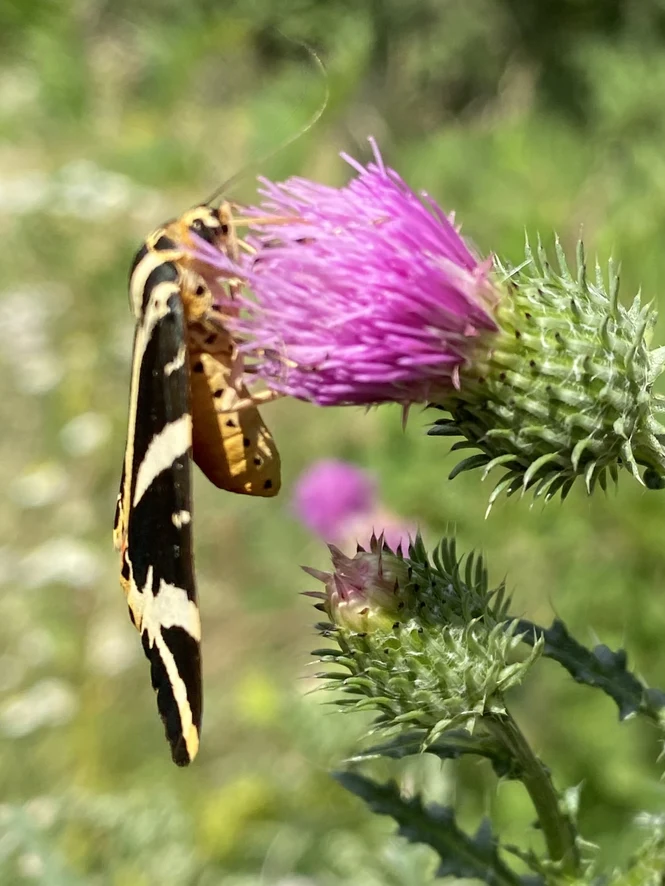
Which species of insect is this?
Euplagia quadripunctaria
